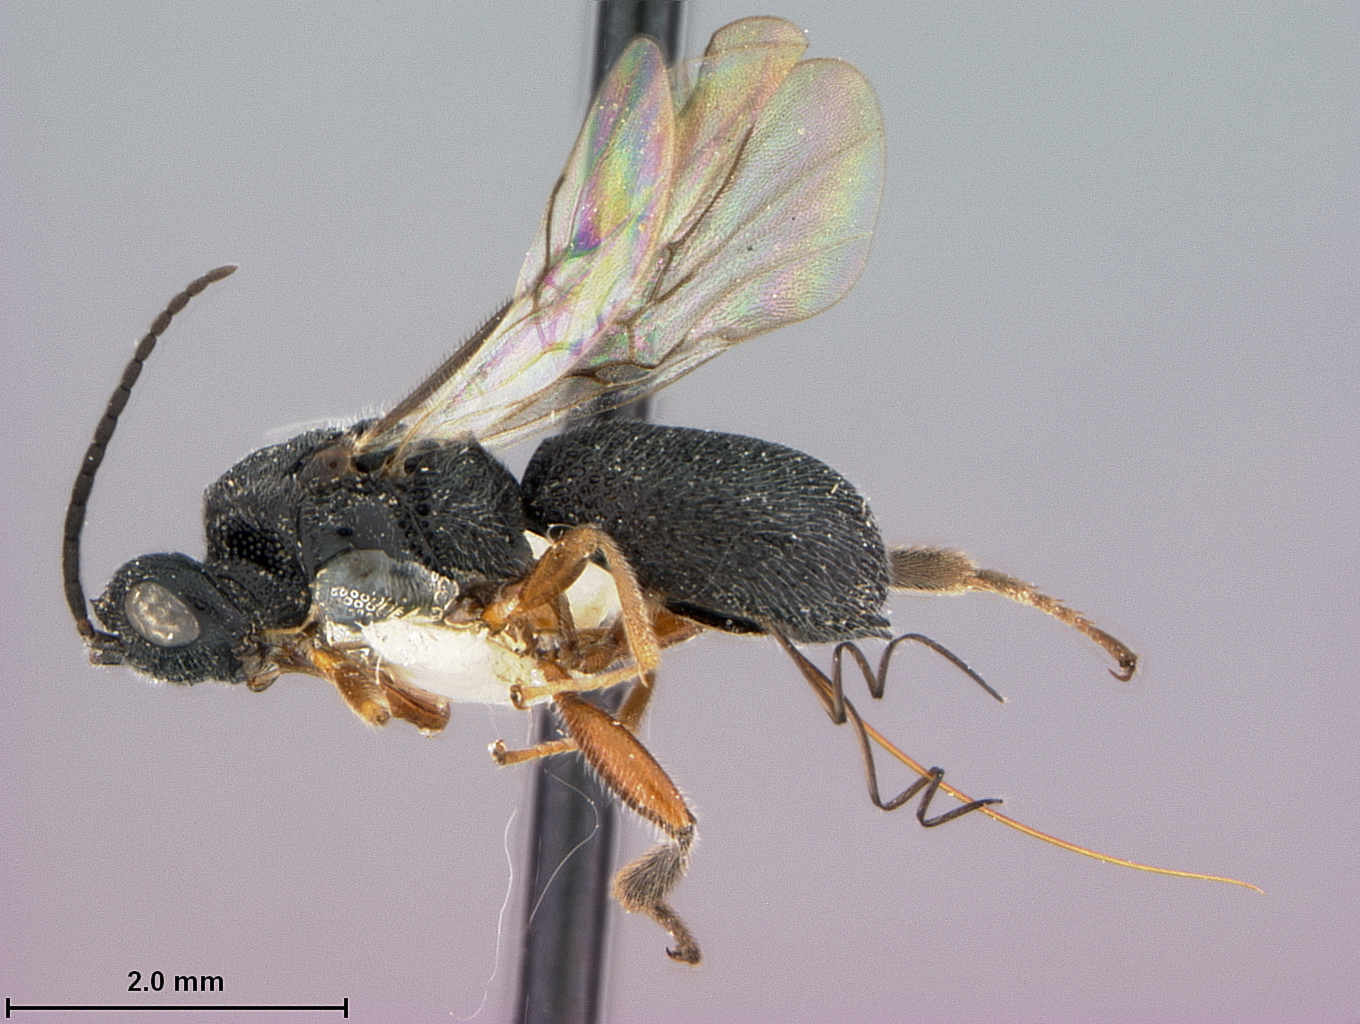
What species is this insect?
Urosigalphus pardus
